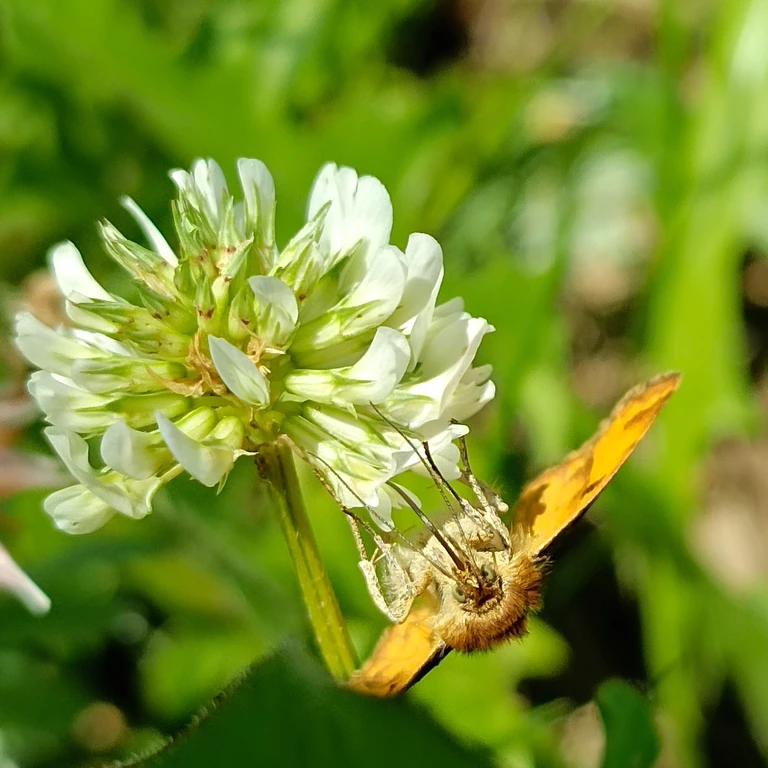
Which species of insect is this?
Euclidia glyphica
